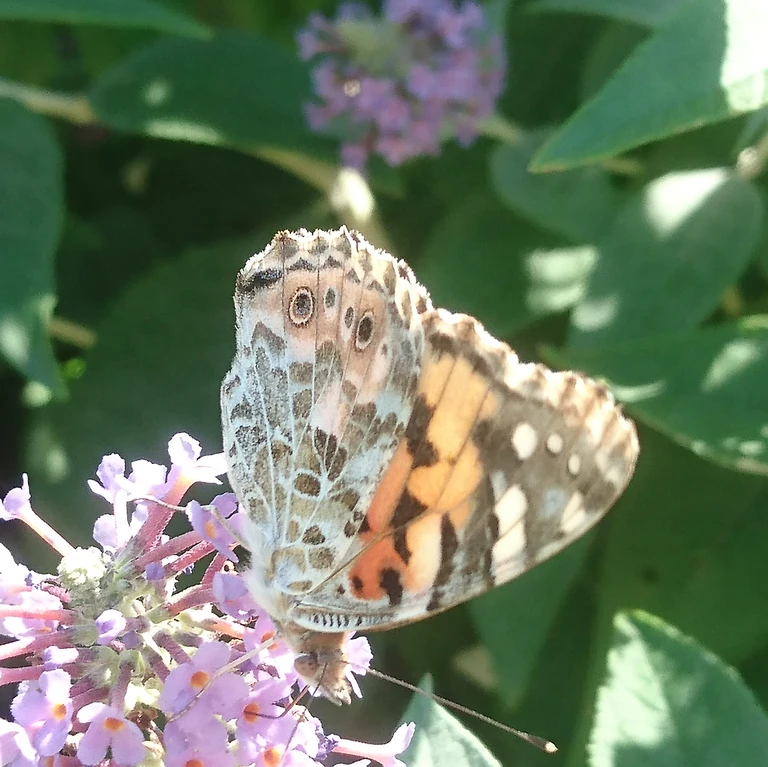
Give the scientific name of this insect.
Vanessa cardui
